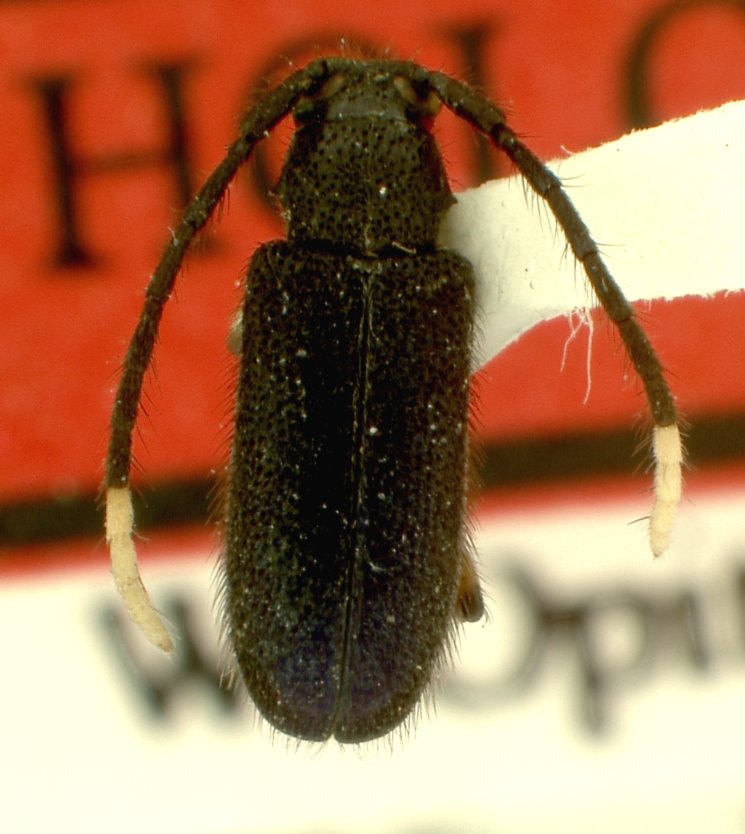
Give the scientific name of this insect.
Callia metallica
